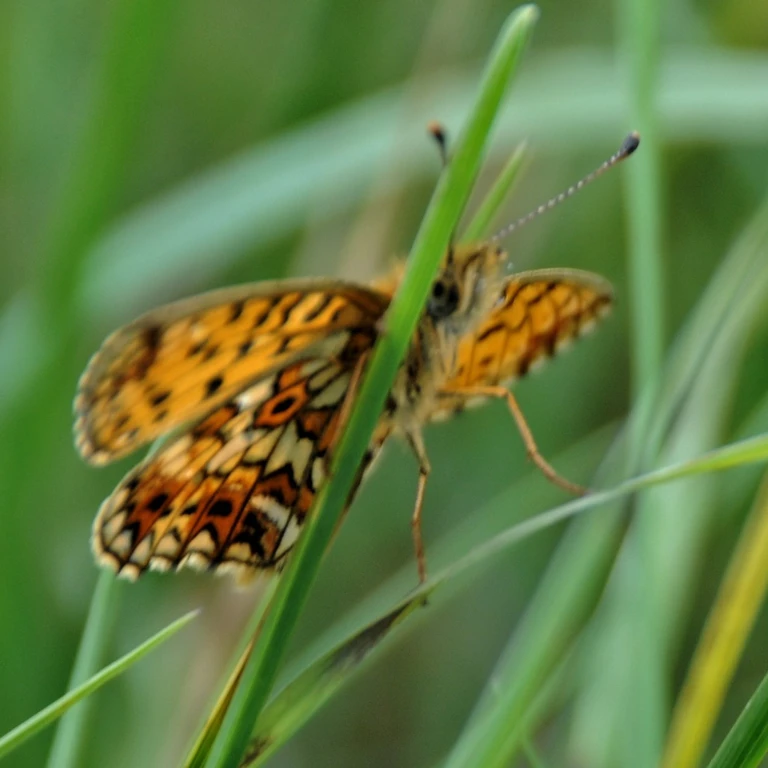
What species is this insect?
Boloria selene
